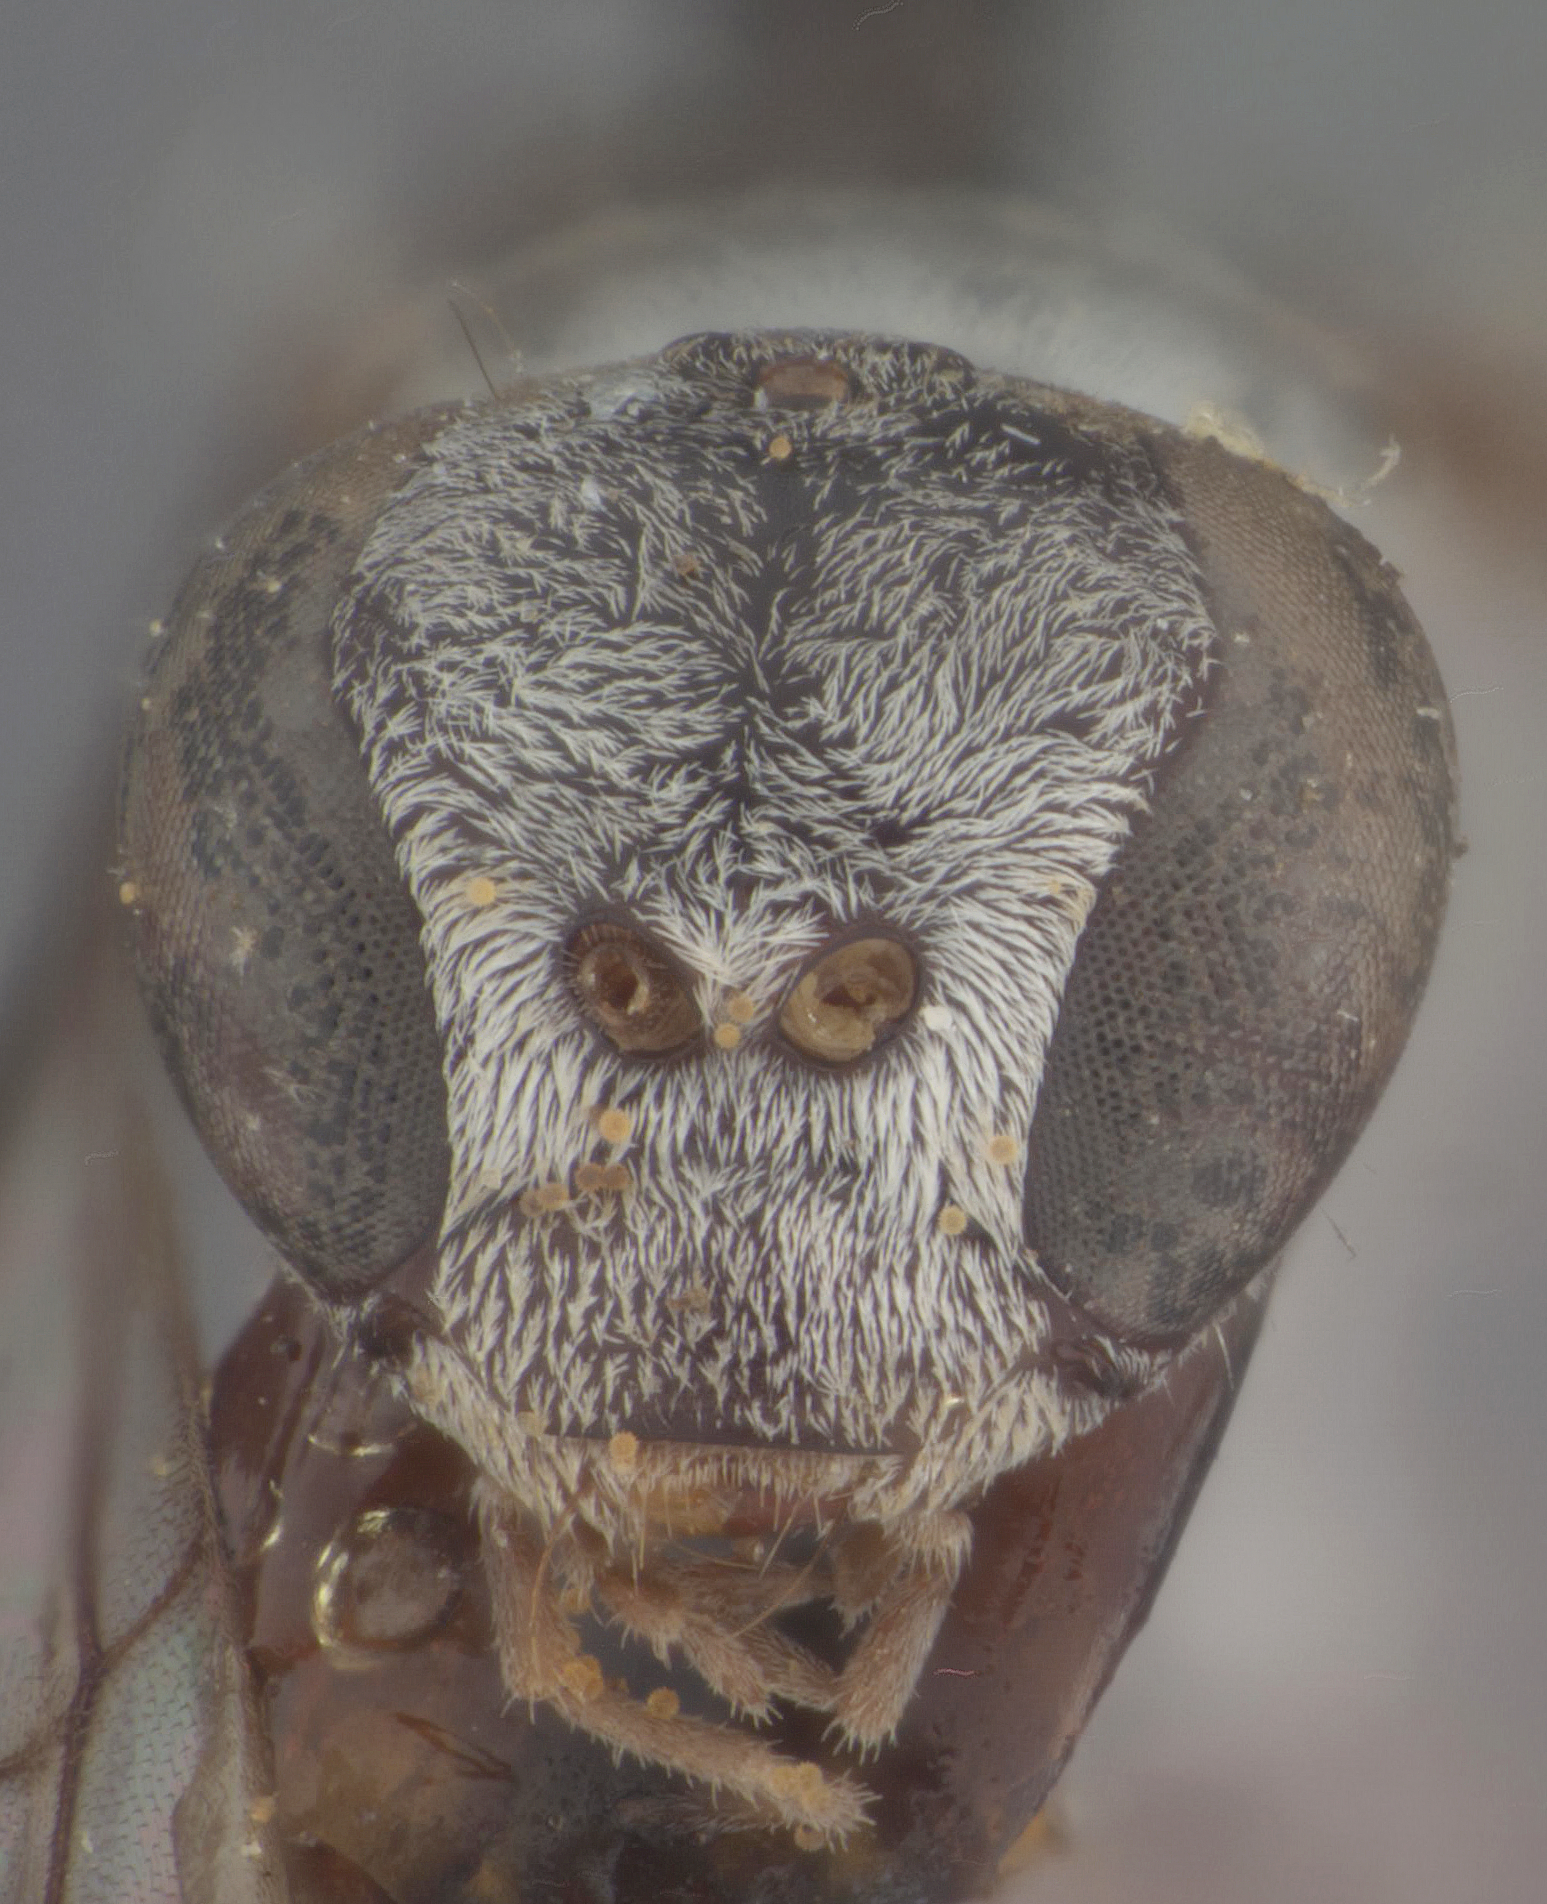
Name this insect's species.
Aporinellus bridwelli
